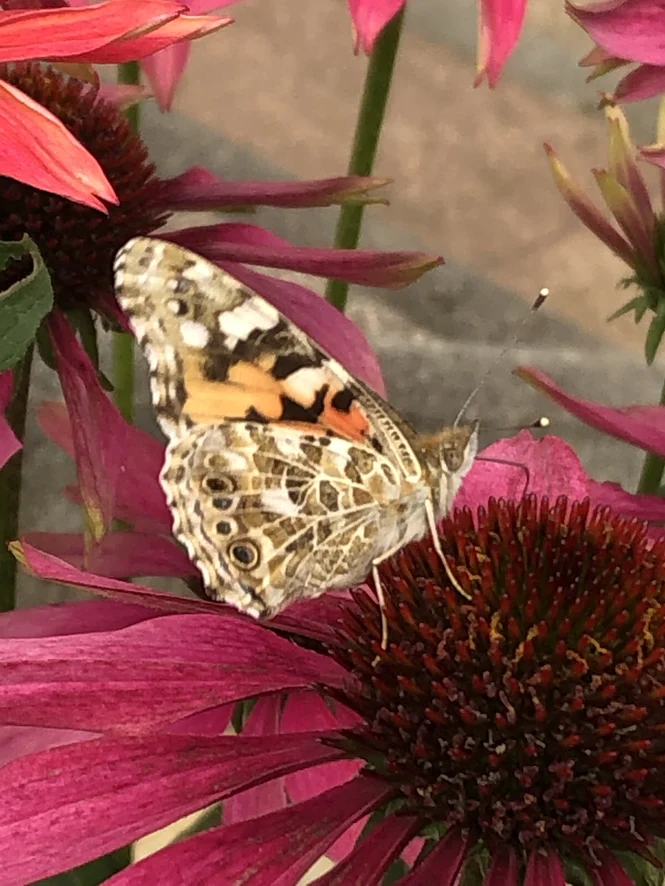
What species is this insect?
Vanessa cardui
